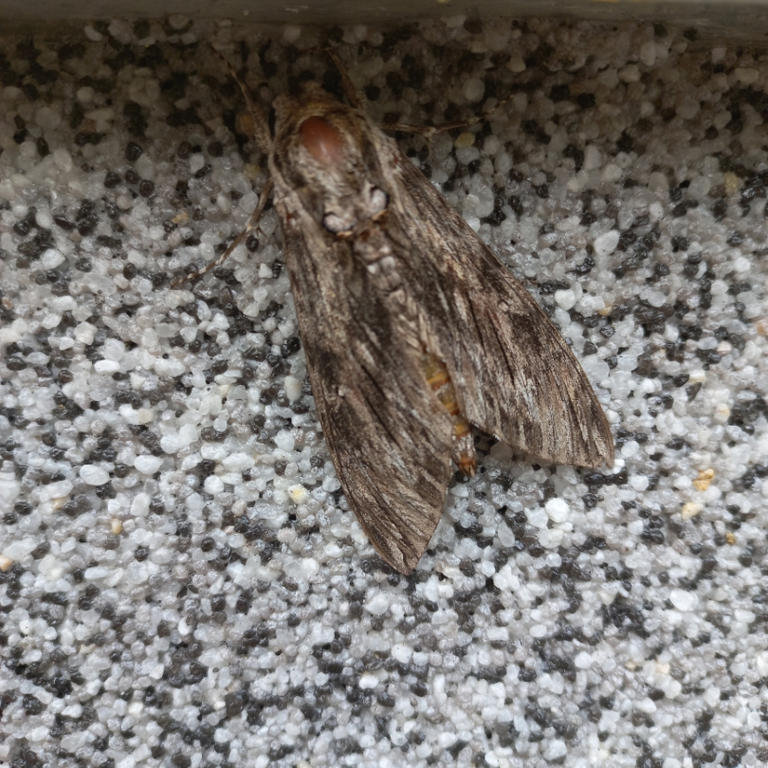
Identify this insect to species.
Agrius convolvuli
